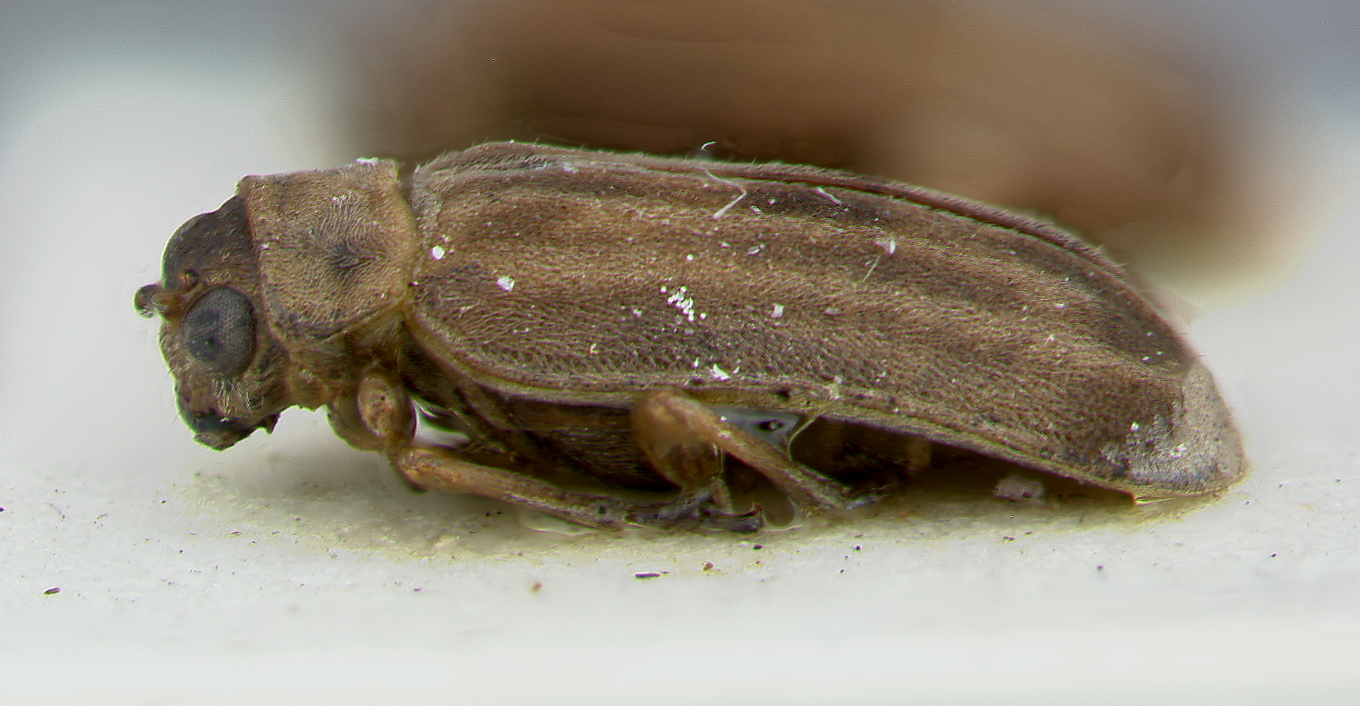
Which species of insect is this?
Galerucella brevicollis
